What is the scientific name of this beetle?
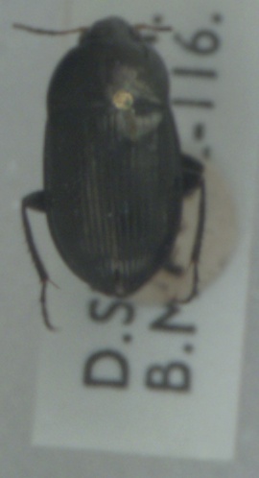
Amara ovata
